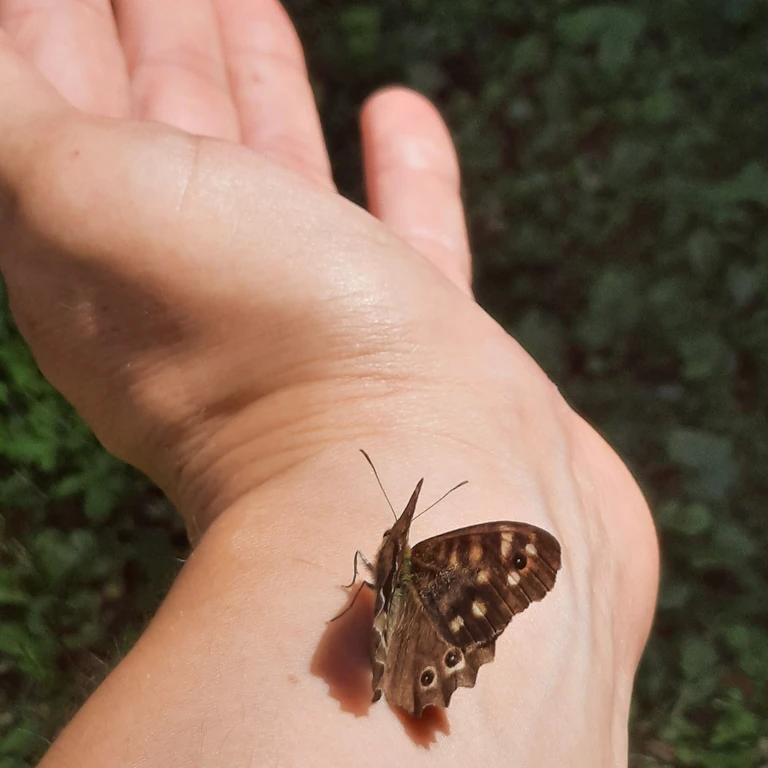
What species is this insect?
Pararge aegeria
